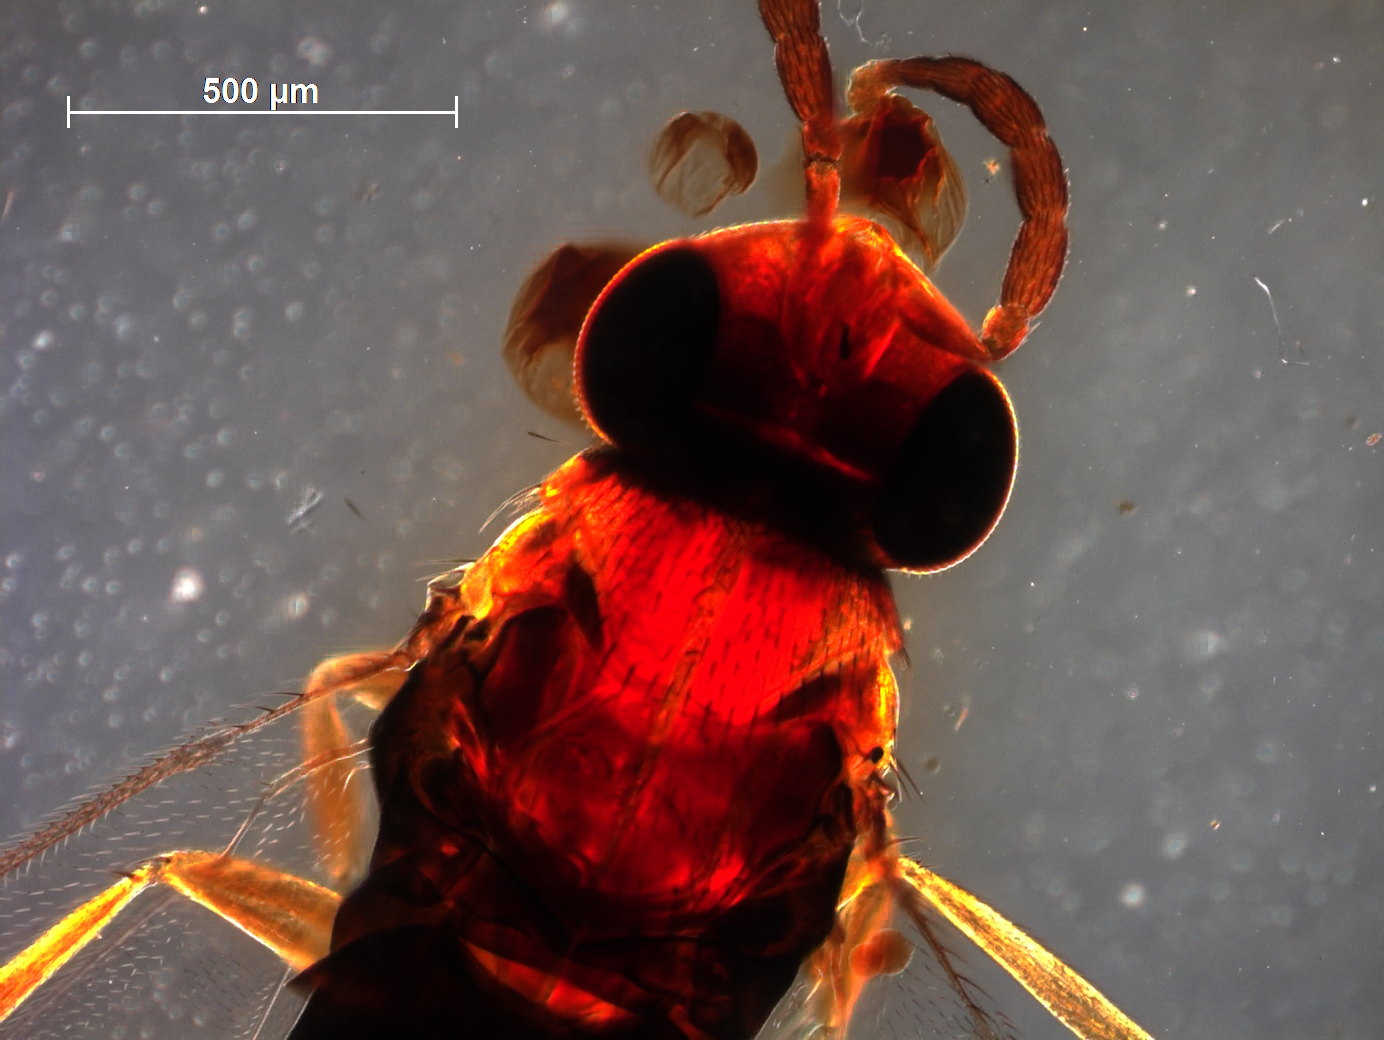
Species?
Coccophagus clavellatus
